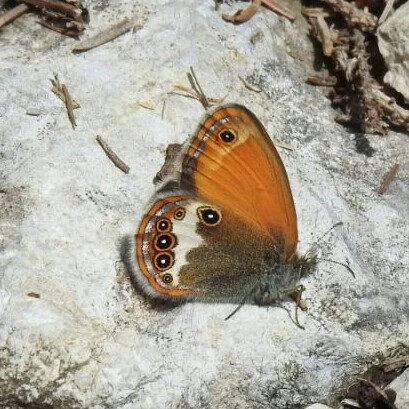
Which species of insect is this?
Coenonympha arcania
